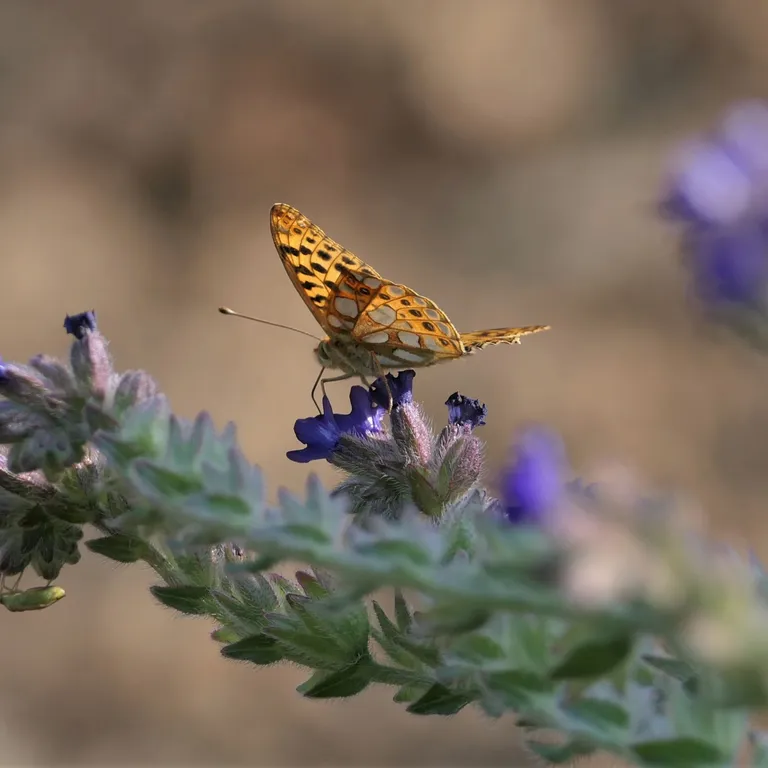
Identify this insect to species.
Issoria lathonia
